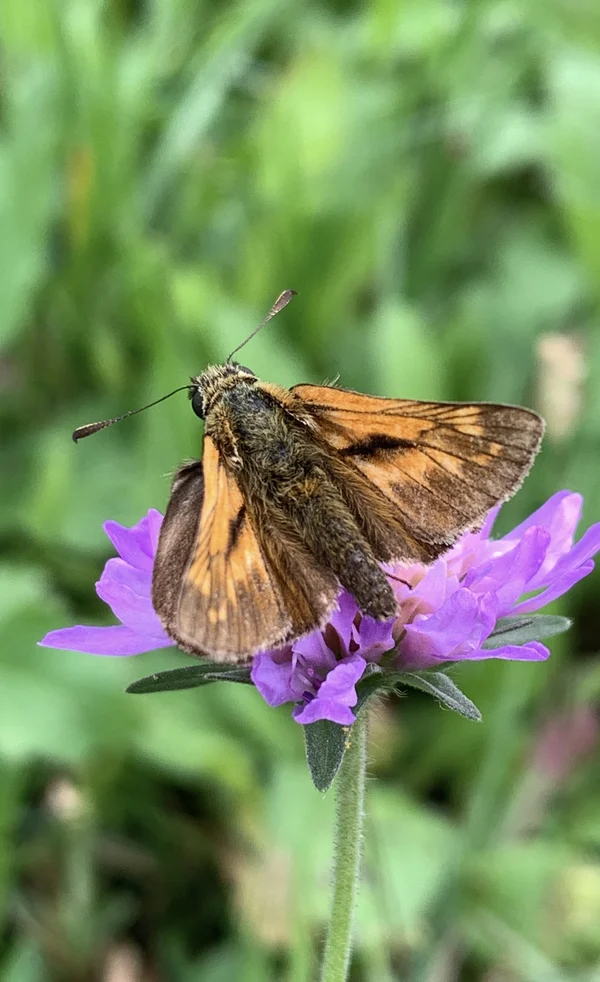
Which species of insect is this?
Ochlodes sylvanus (also Ochlodes venata)
